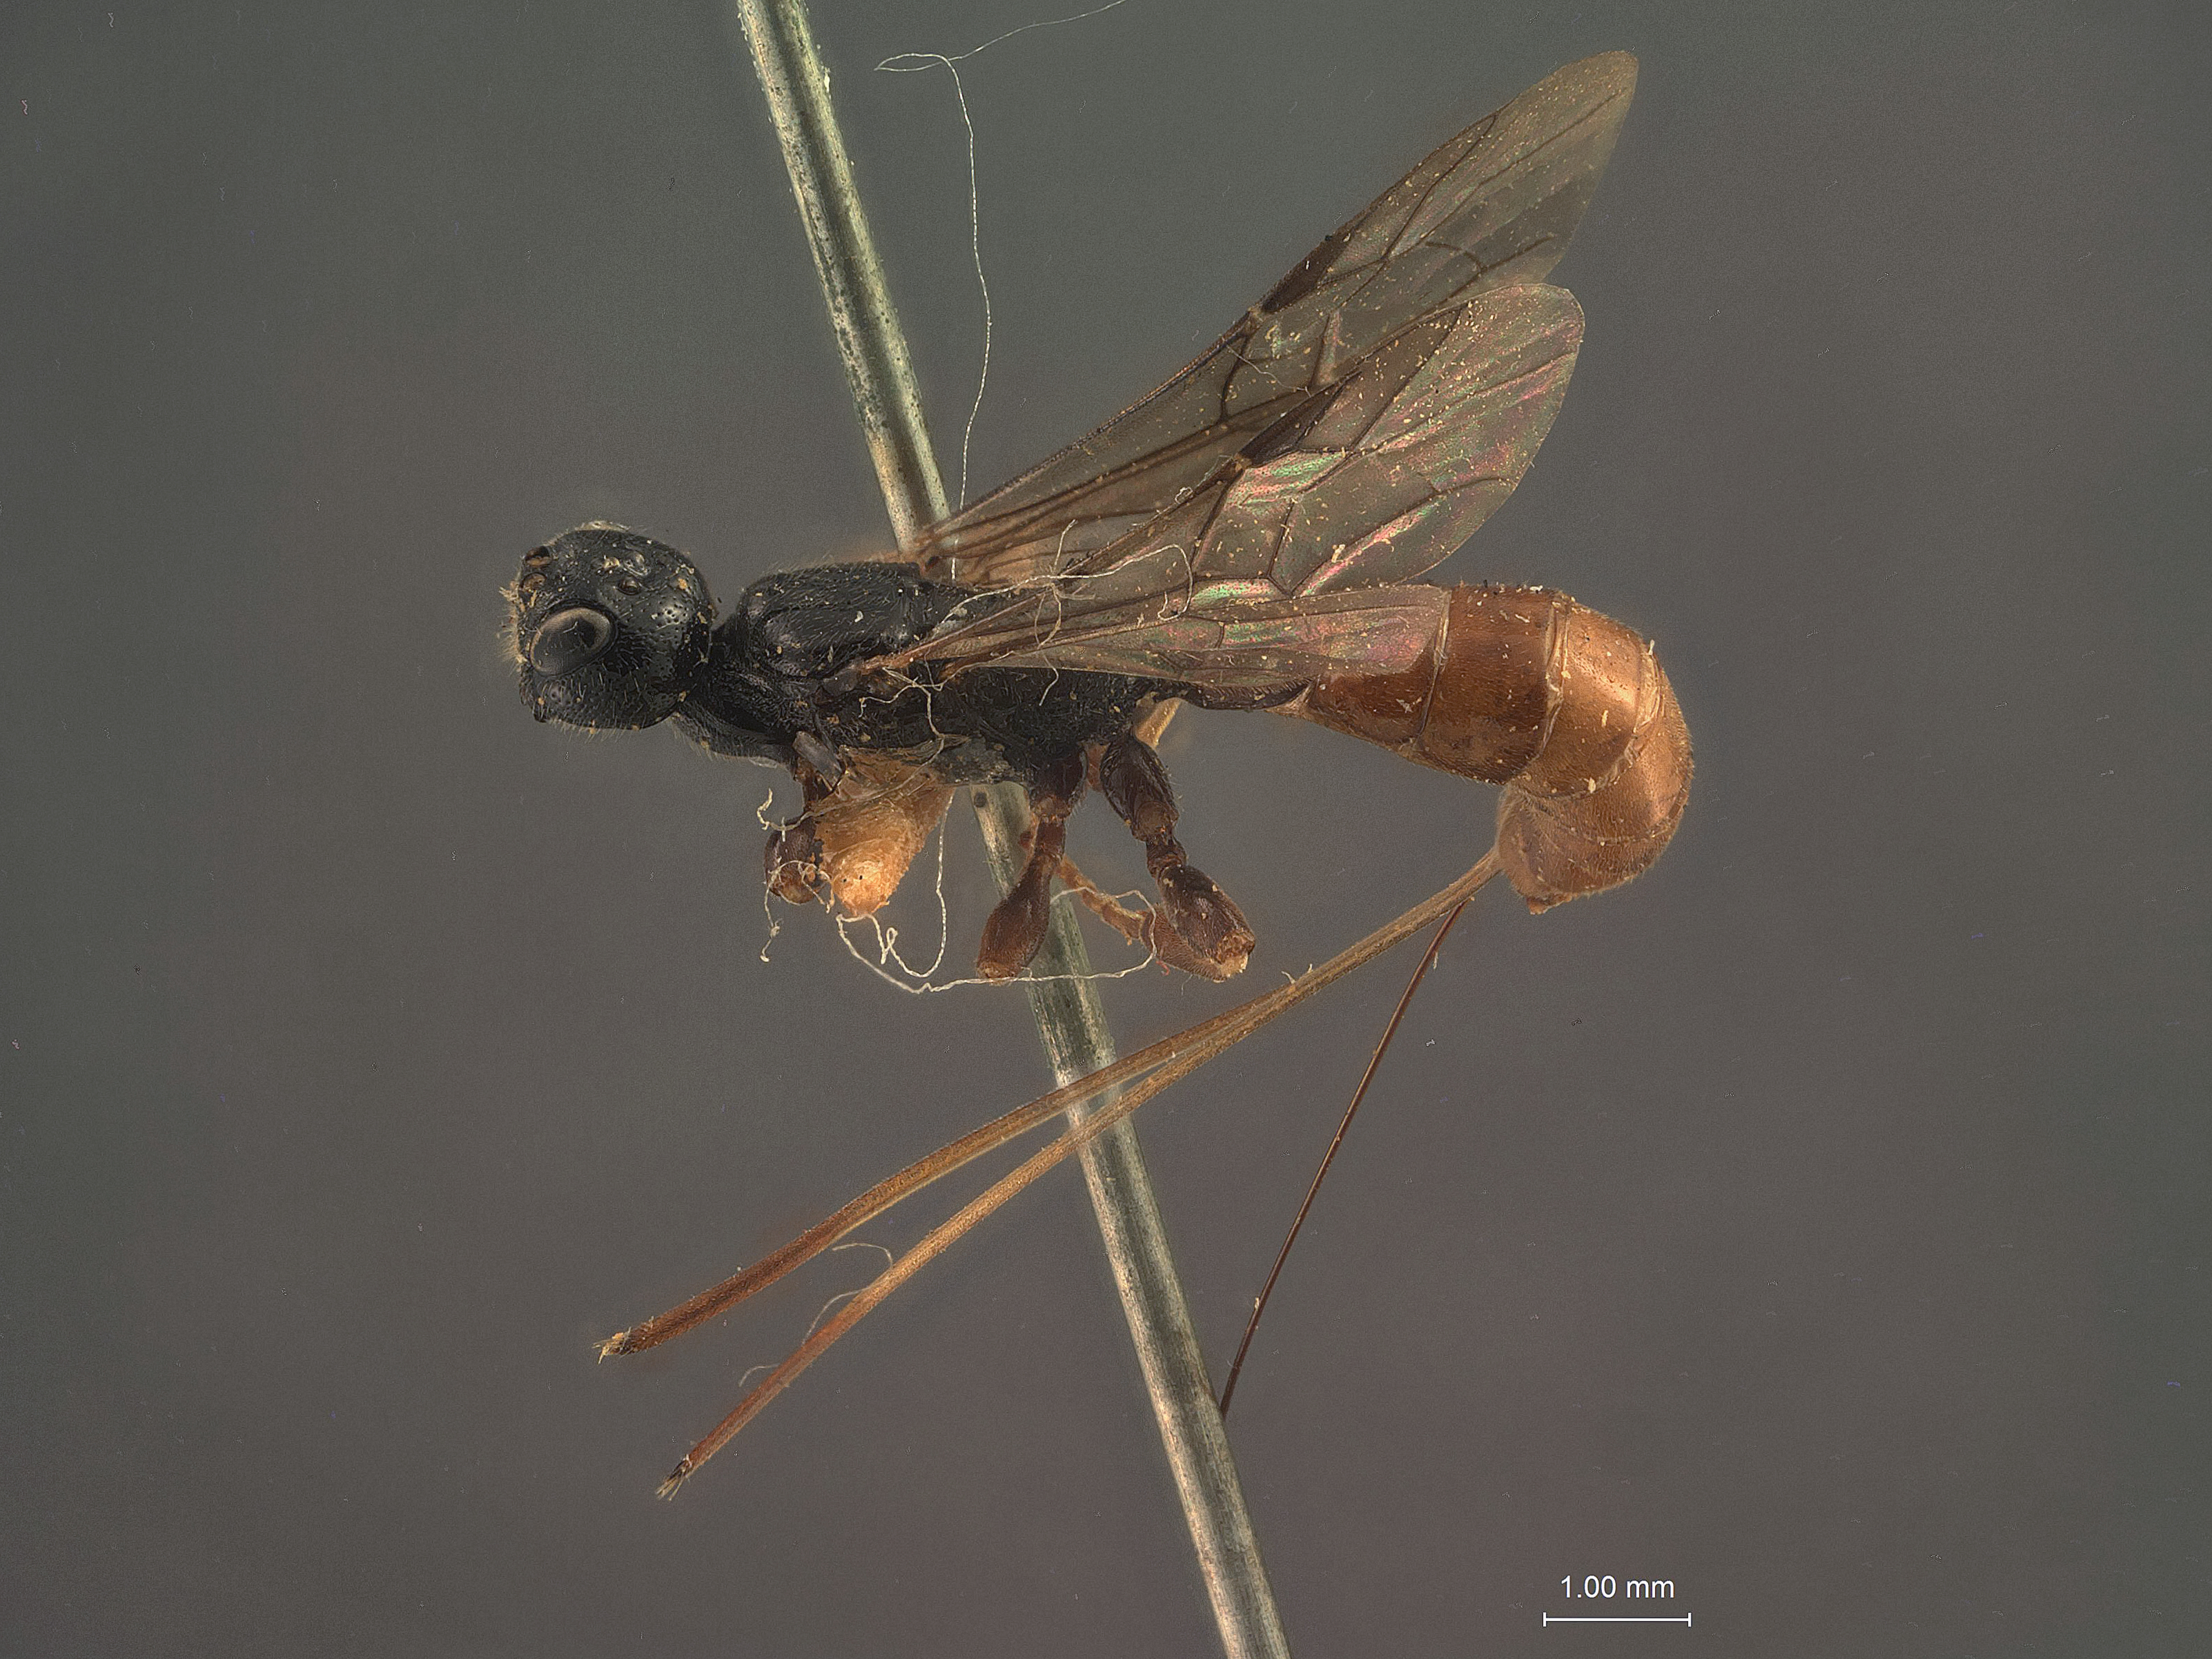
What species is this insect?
Aplomerus buprestivorus
